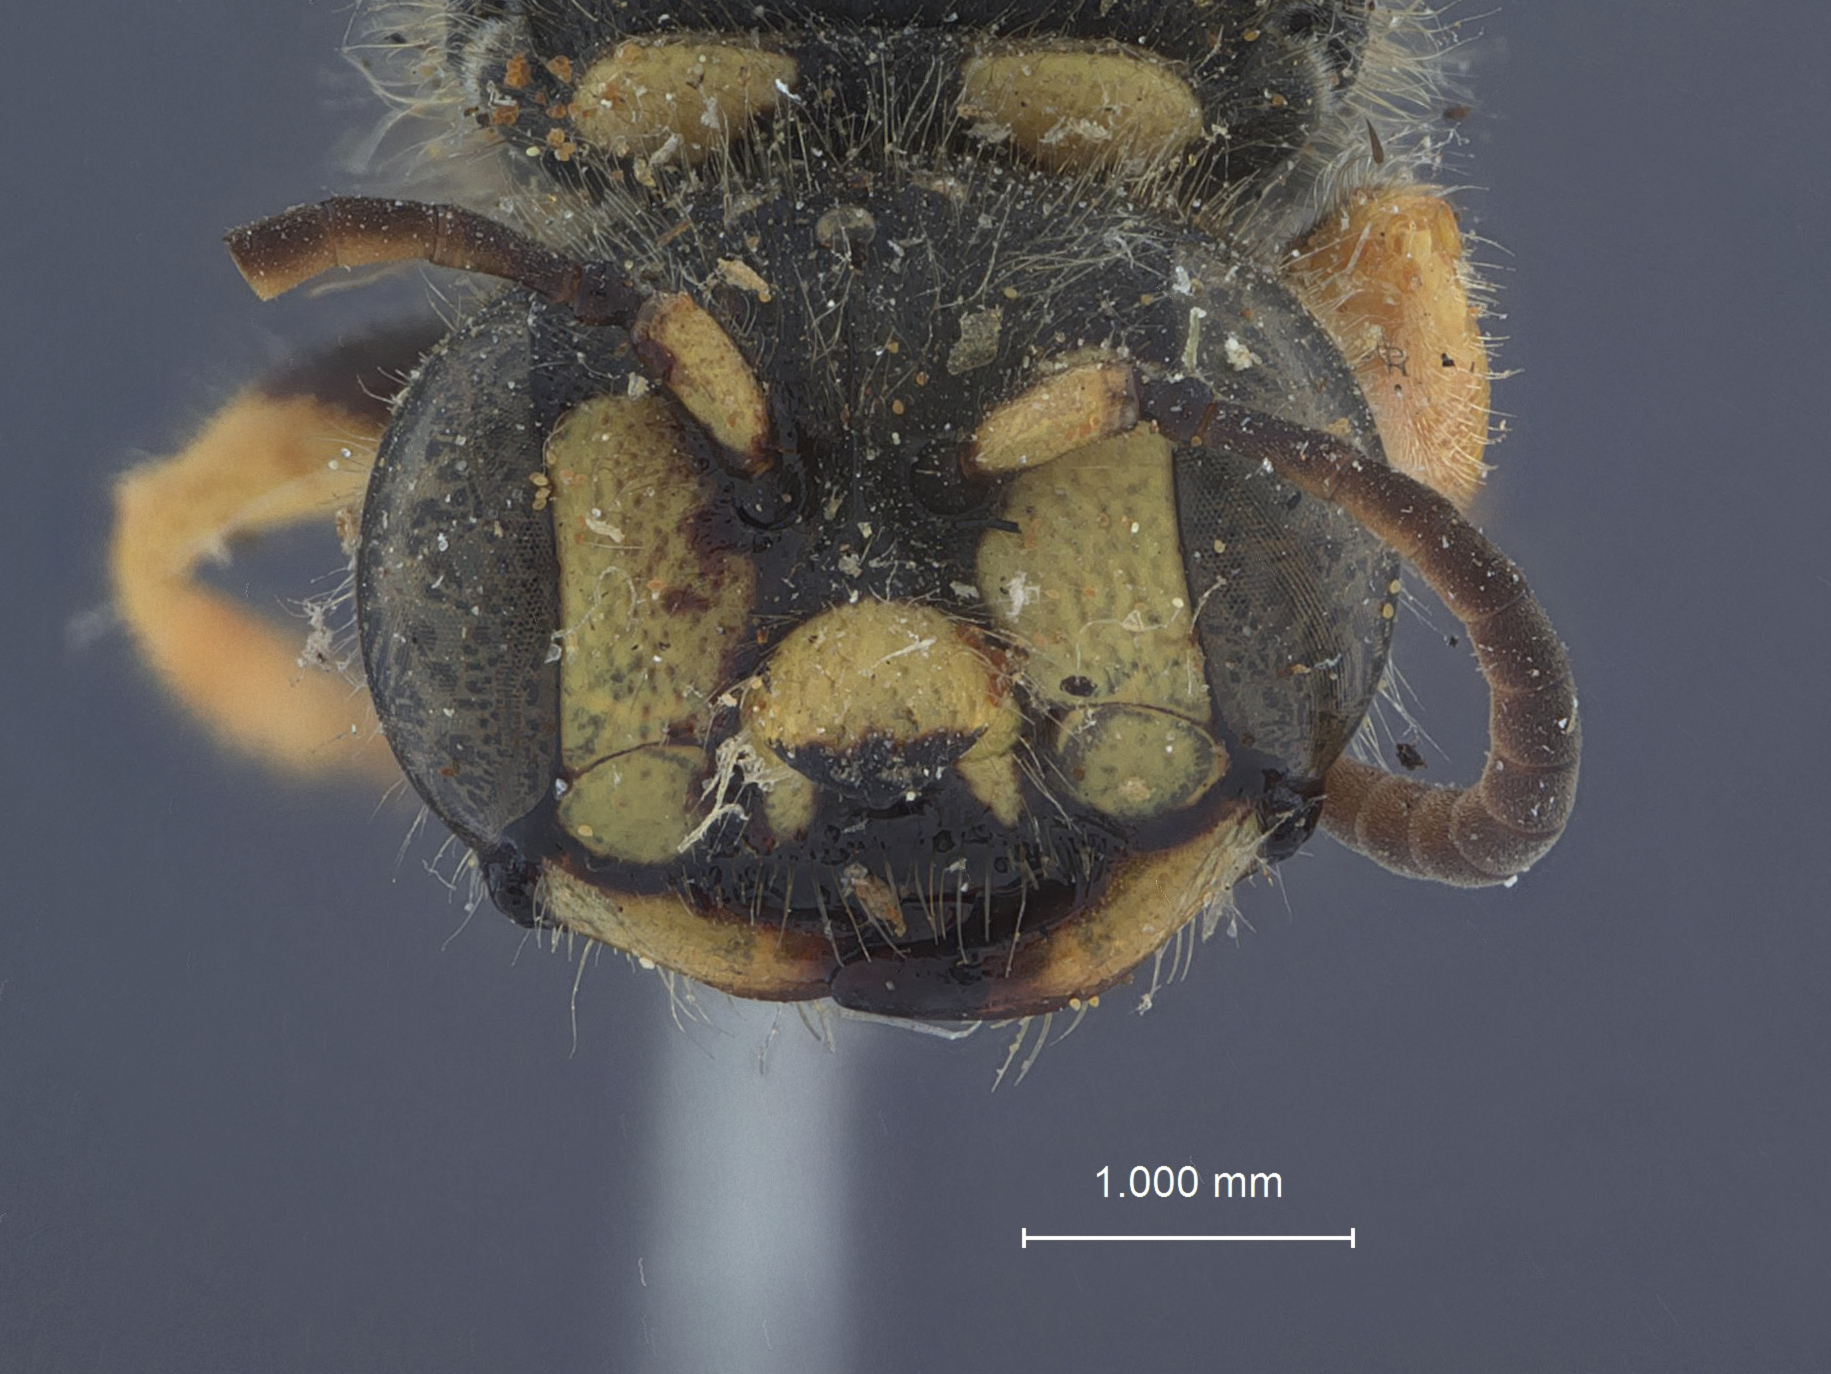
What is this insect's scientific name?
Cerceris aequalis
